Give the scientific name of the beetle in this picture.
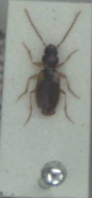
Badister sodalis
